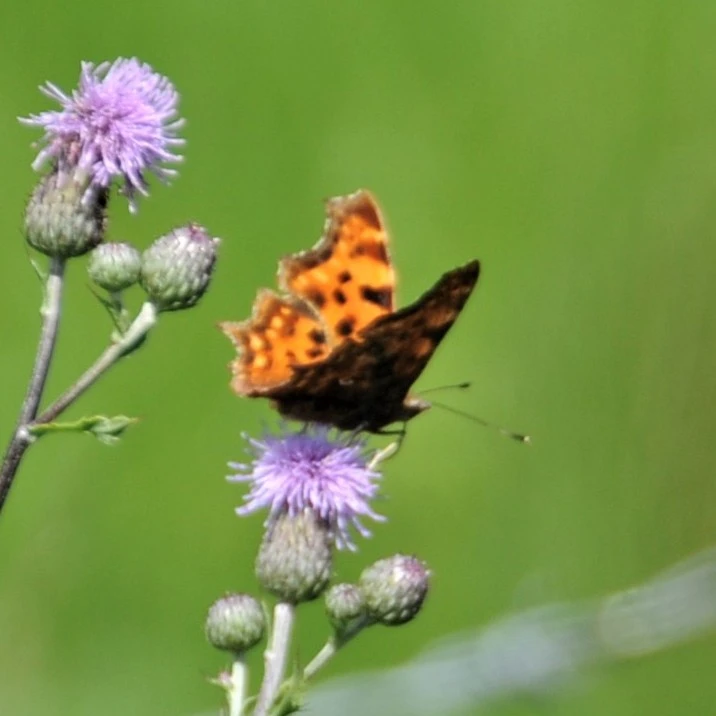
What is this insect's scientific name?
Polygonia c-album
